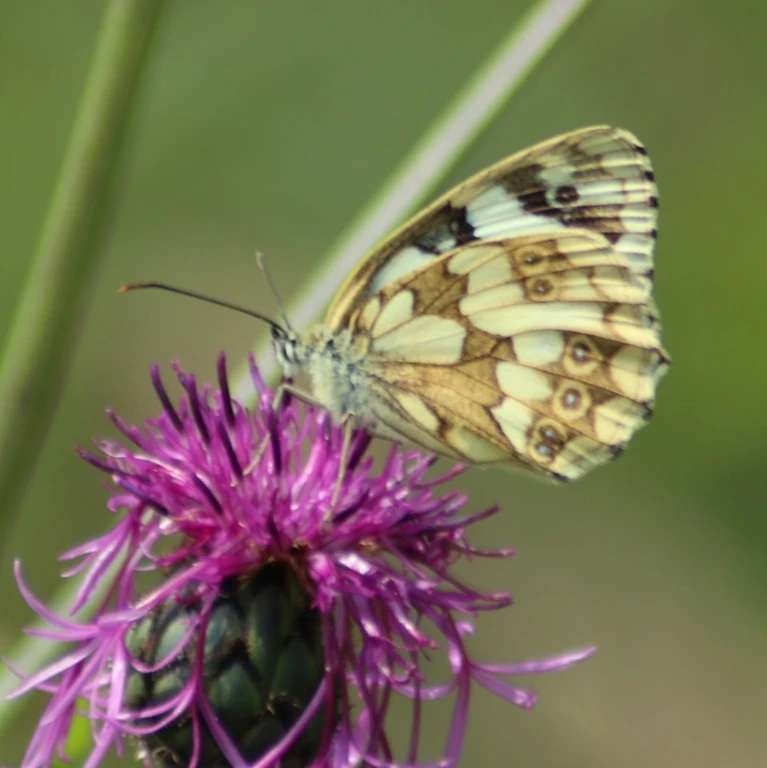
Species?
Melanargia galathea
